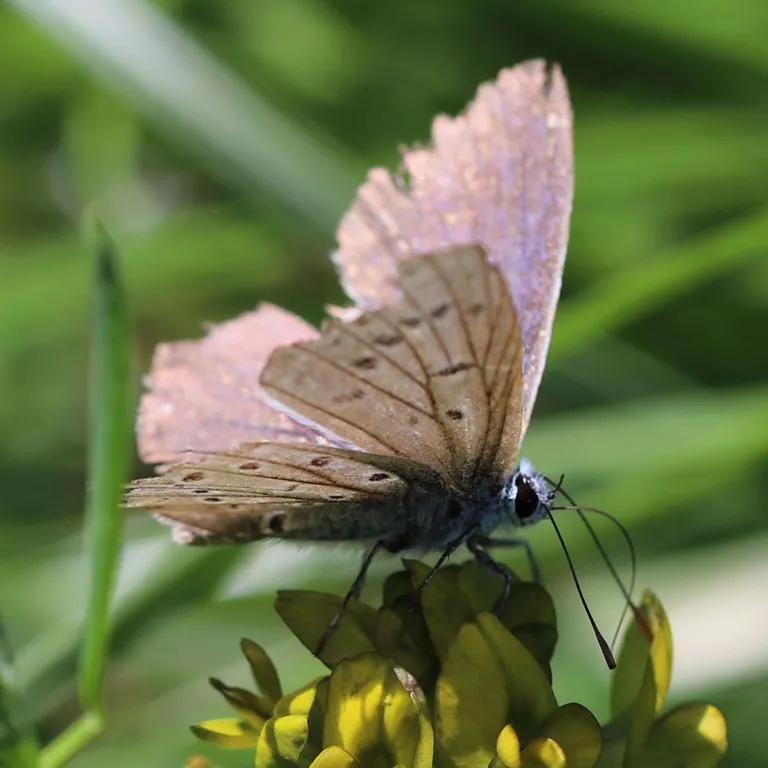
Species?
Polyommatus icarus
